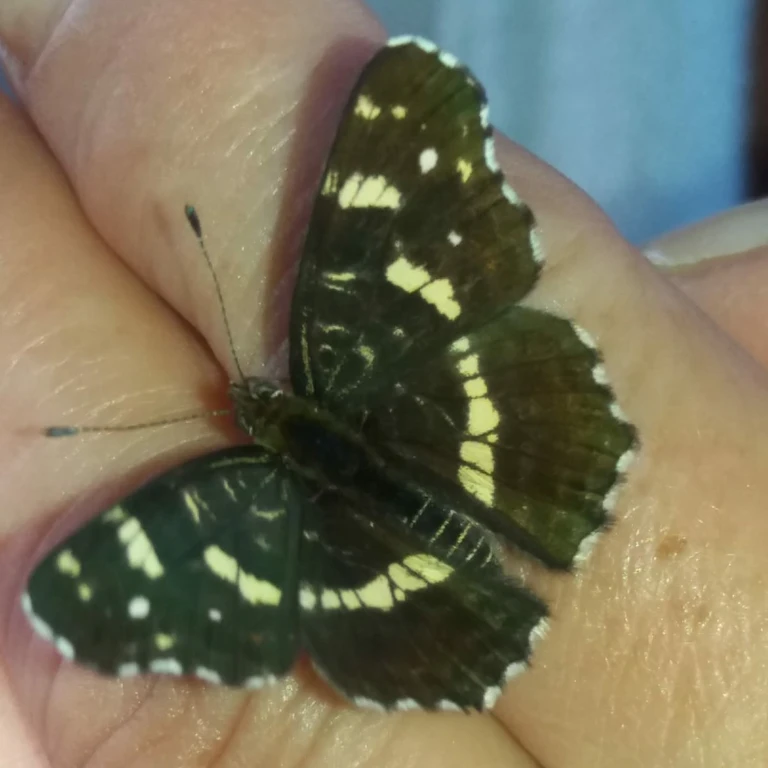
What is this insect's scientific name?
Araschnia levana
